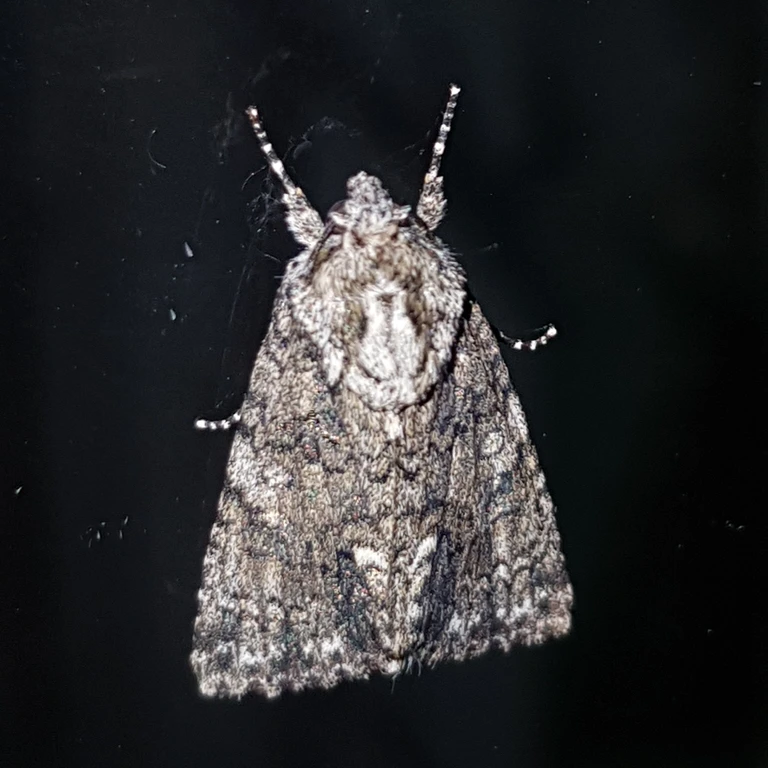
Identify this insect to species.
Acronicta rumicis
